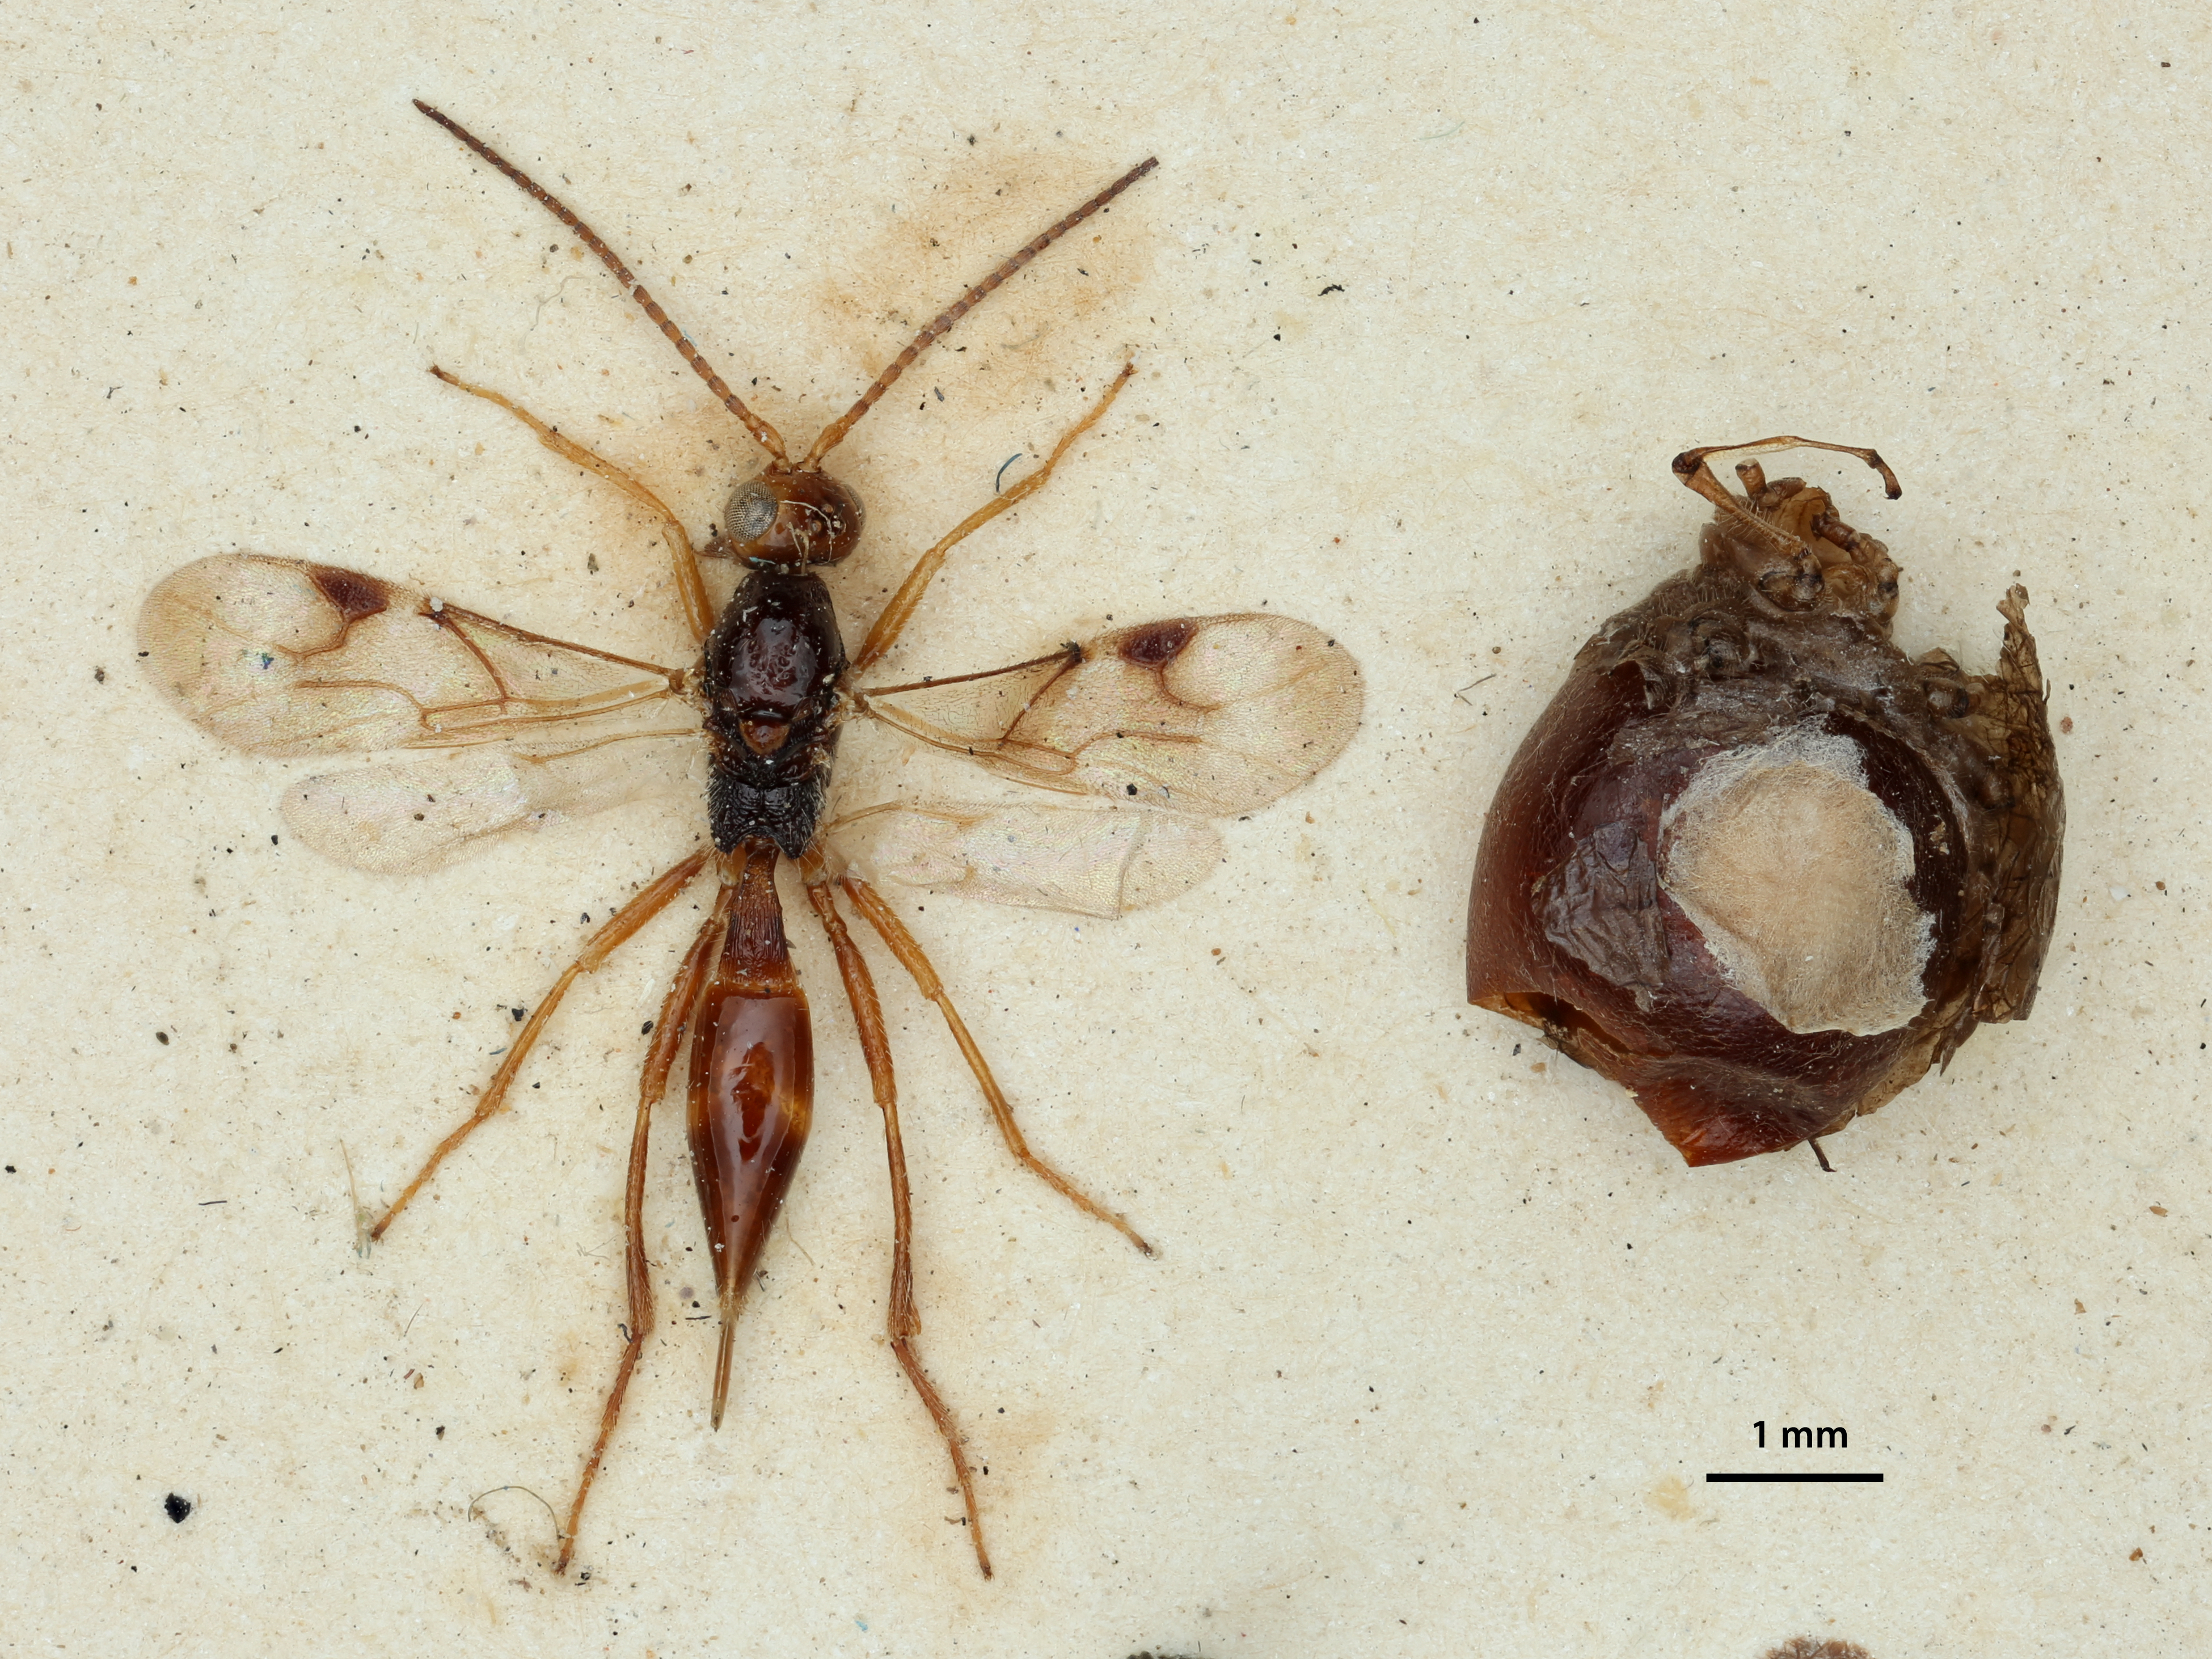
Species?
Aclitus nawaii
